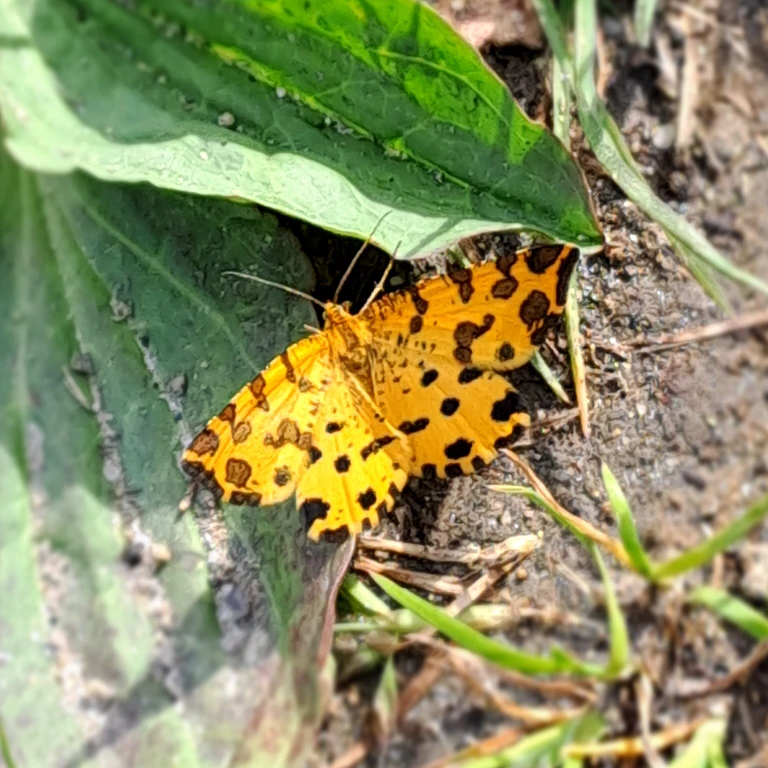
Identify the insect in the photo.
Pseudopanthera macularia
